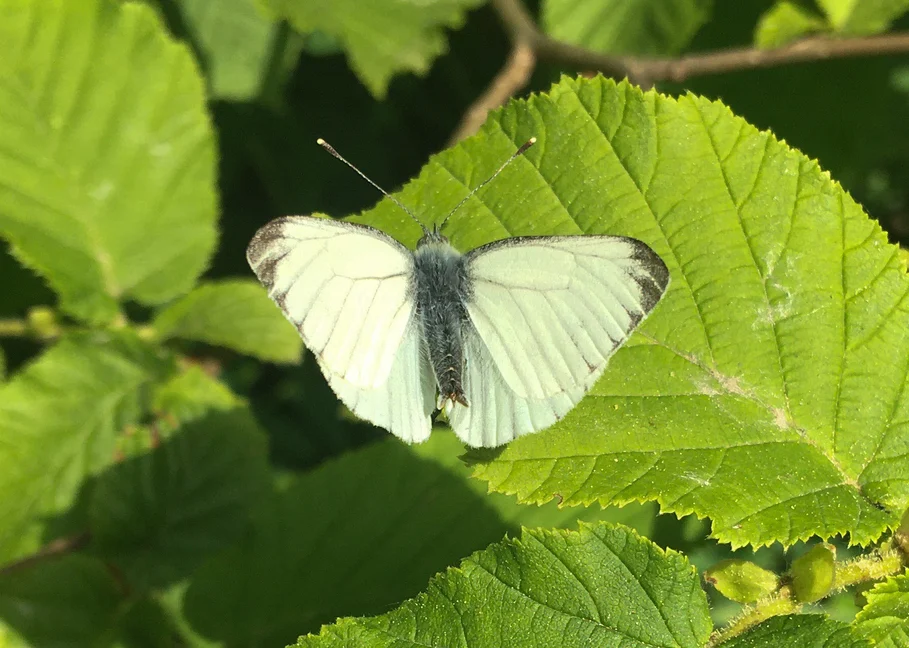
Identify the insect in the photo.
Pieris napi
